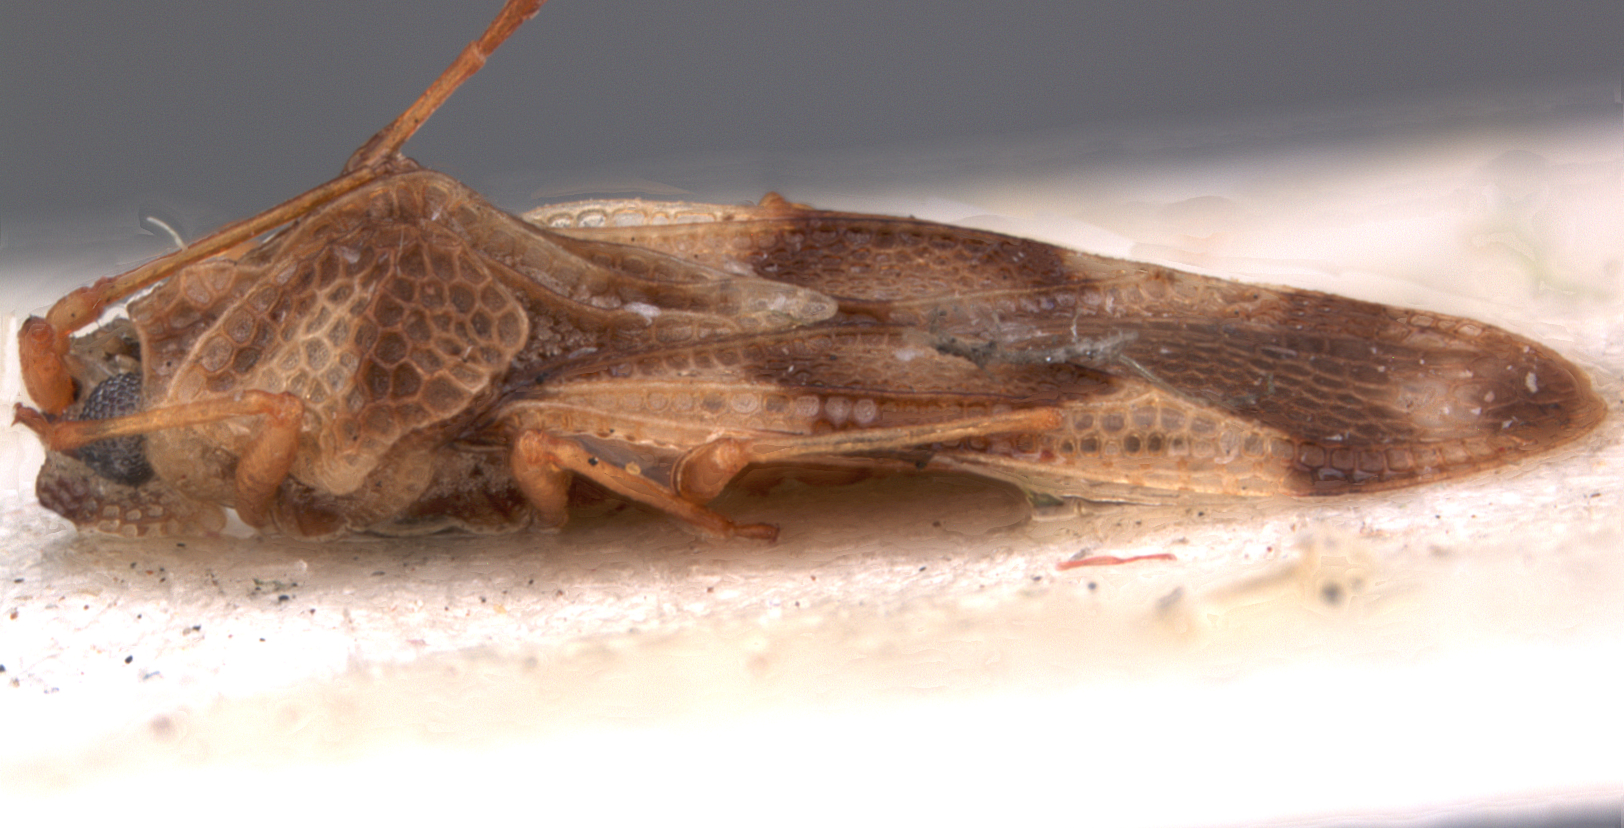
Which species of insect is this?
Cysteochila luzona
